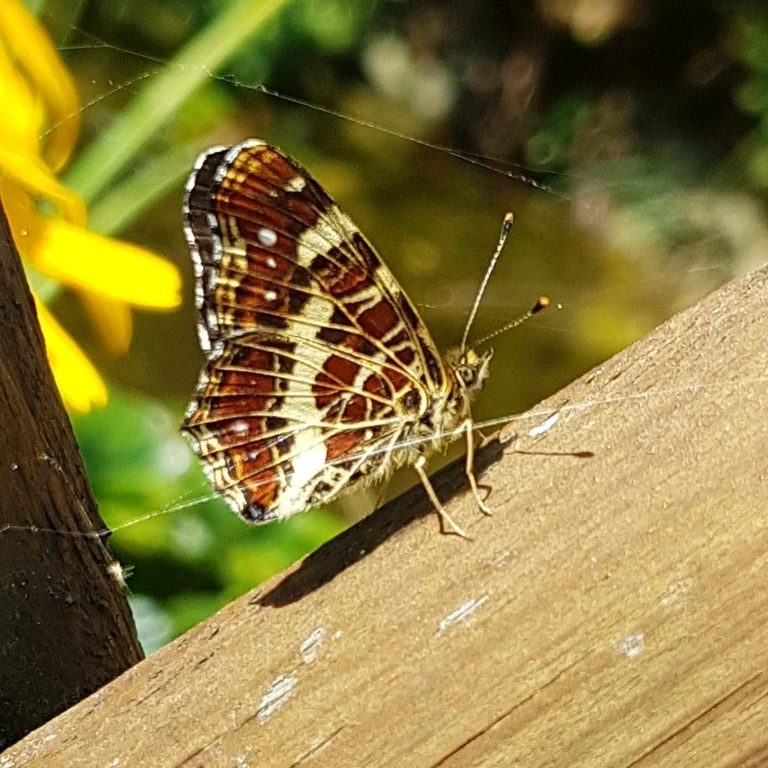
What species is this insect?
Araschnia levana
